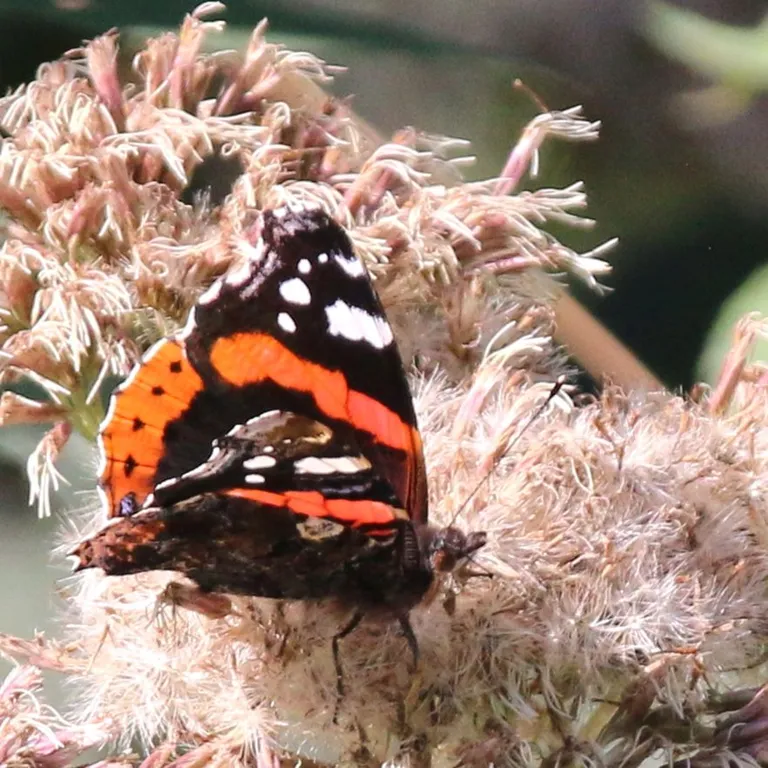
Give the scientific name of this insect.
Vanessa atalanta
